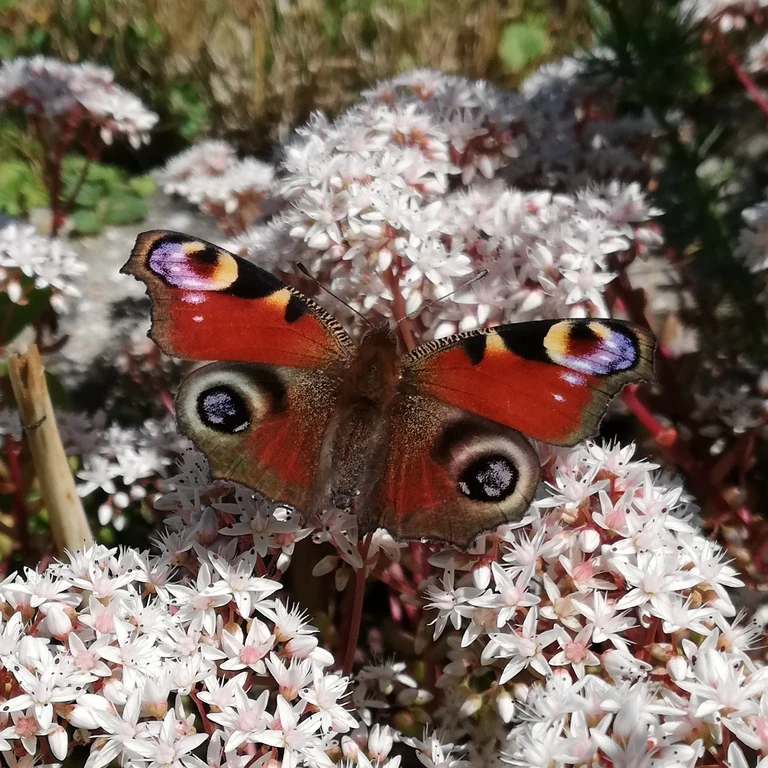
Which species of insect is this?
Aglais io
